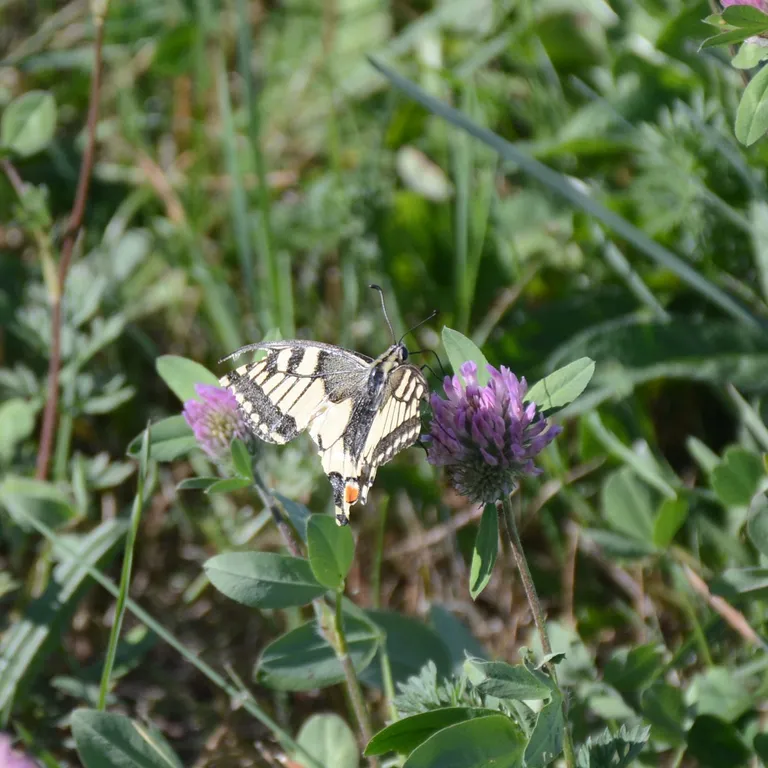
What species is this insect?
Papilio machaon
